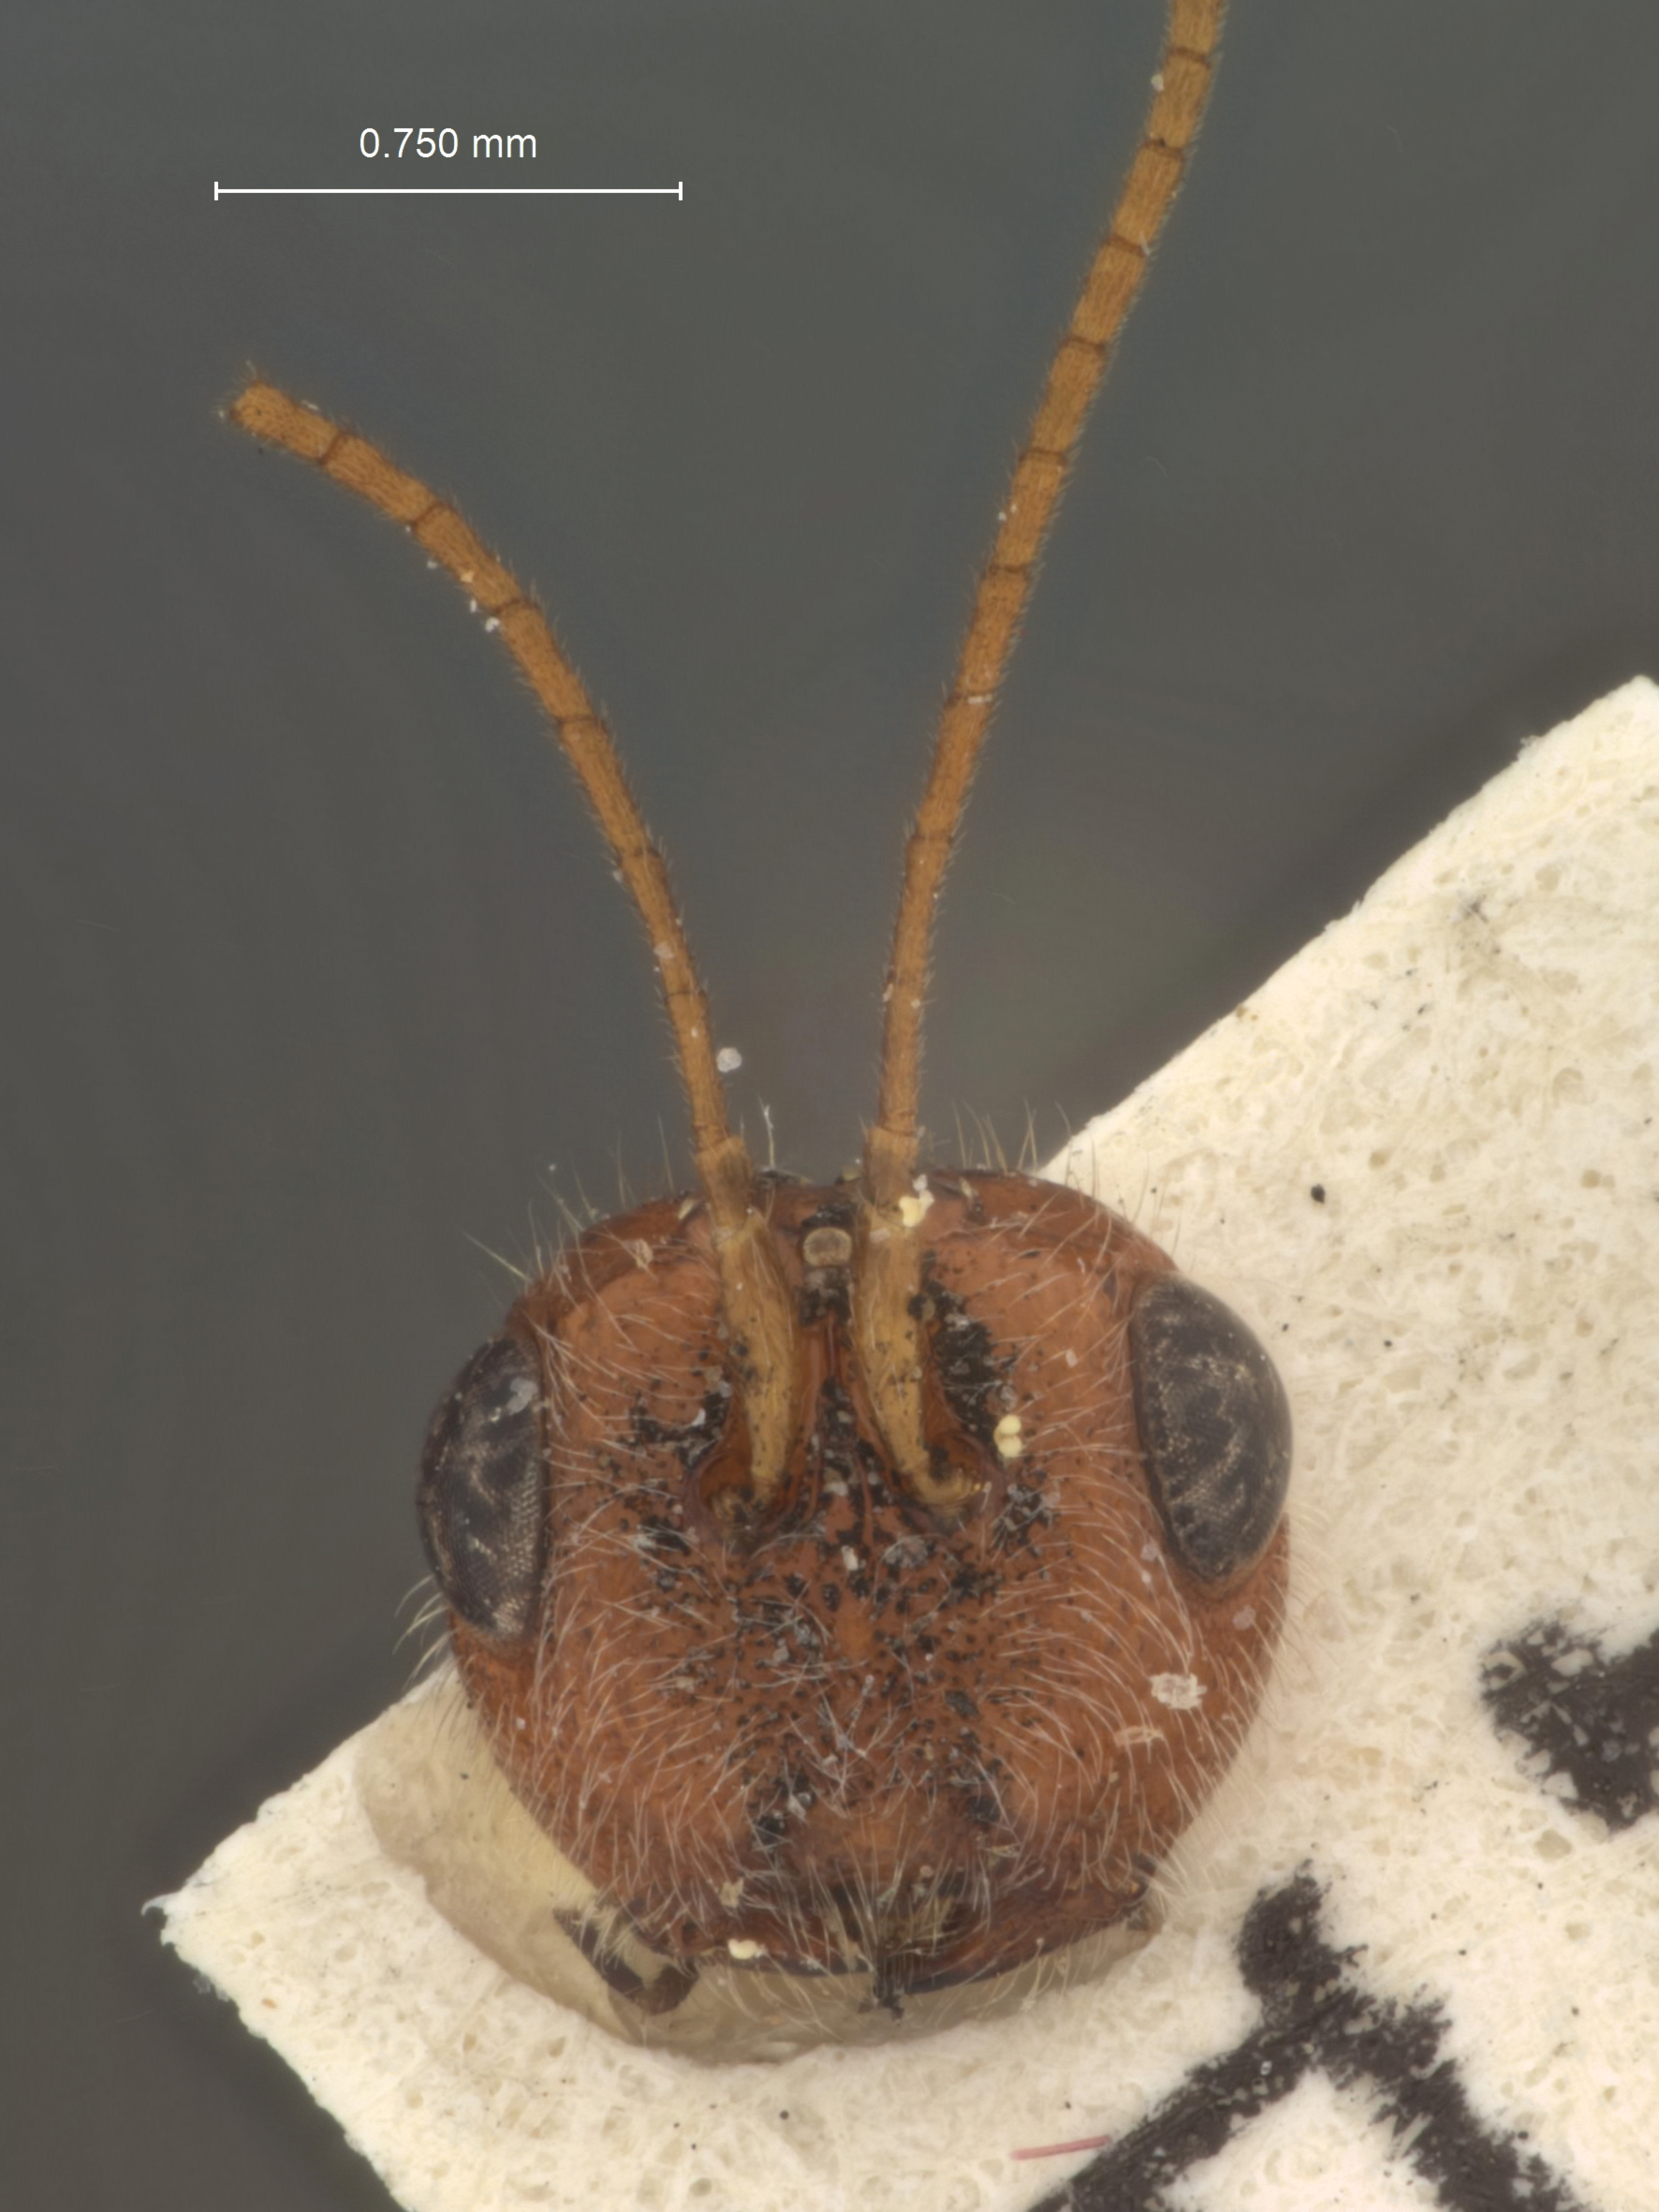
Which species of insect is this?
Cenocoelius floridanus
